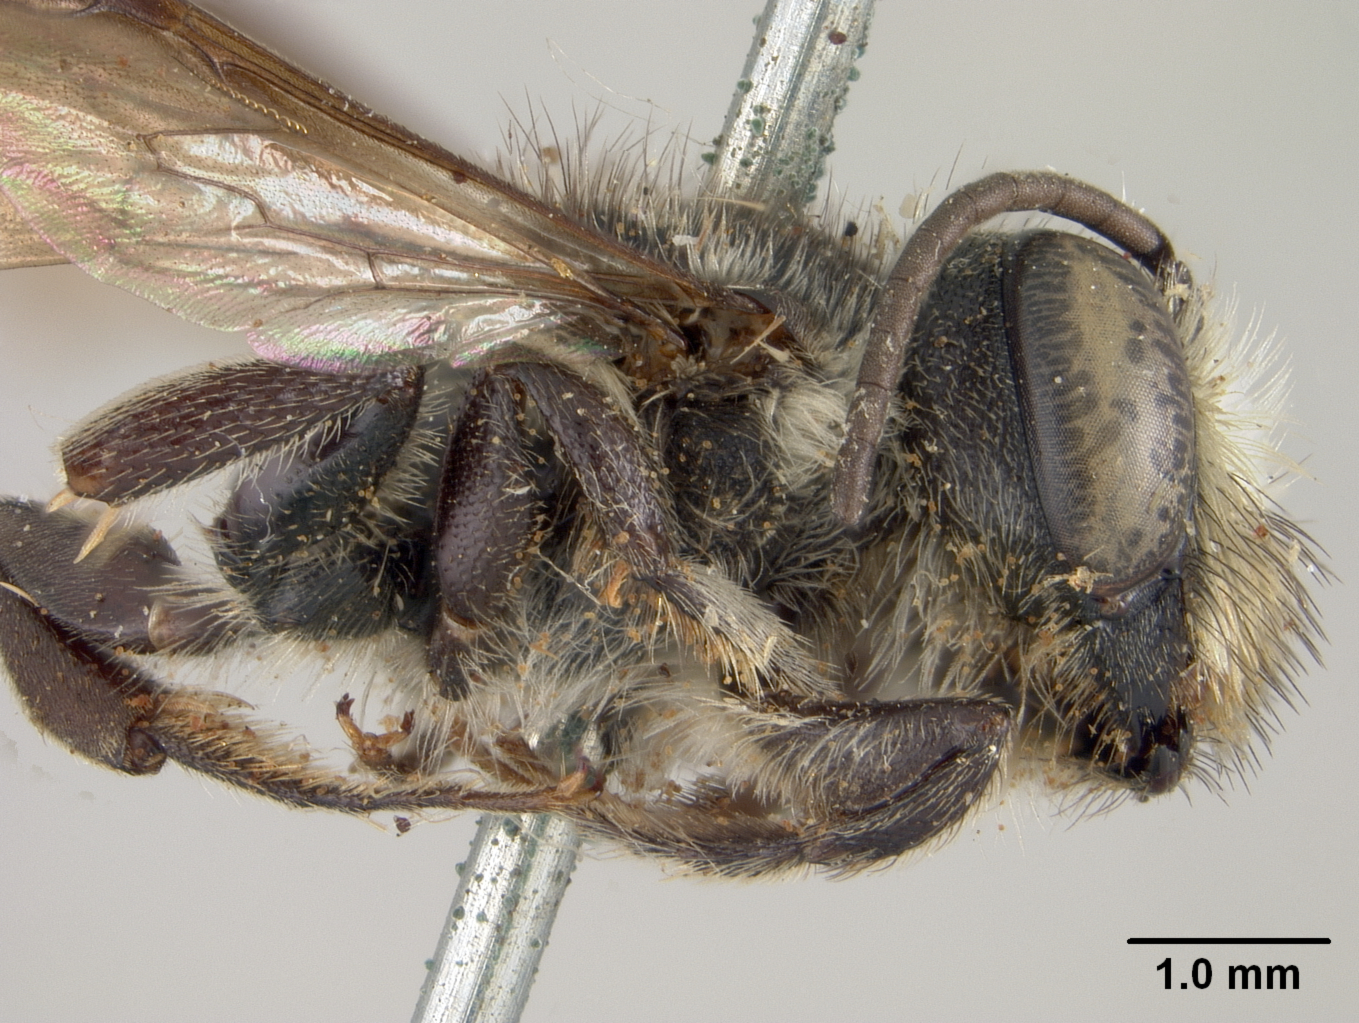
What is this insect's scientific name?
Megachile nigromixta
